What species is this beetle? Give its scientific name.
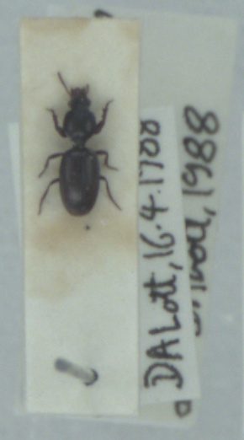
Dyschirius thoracicus
